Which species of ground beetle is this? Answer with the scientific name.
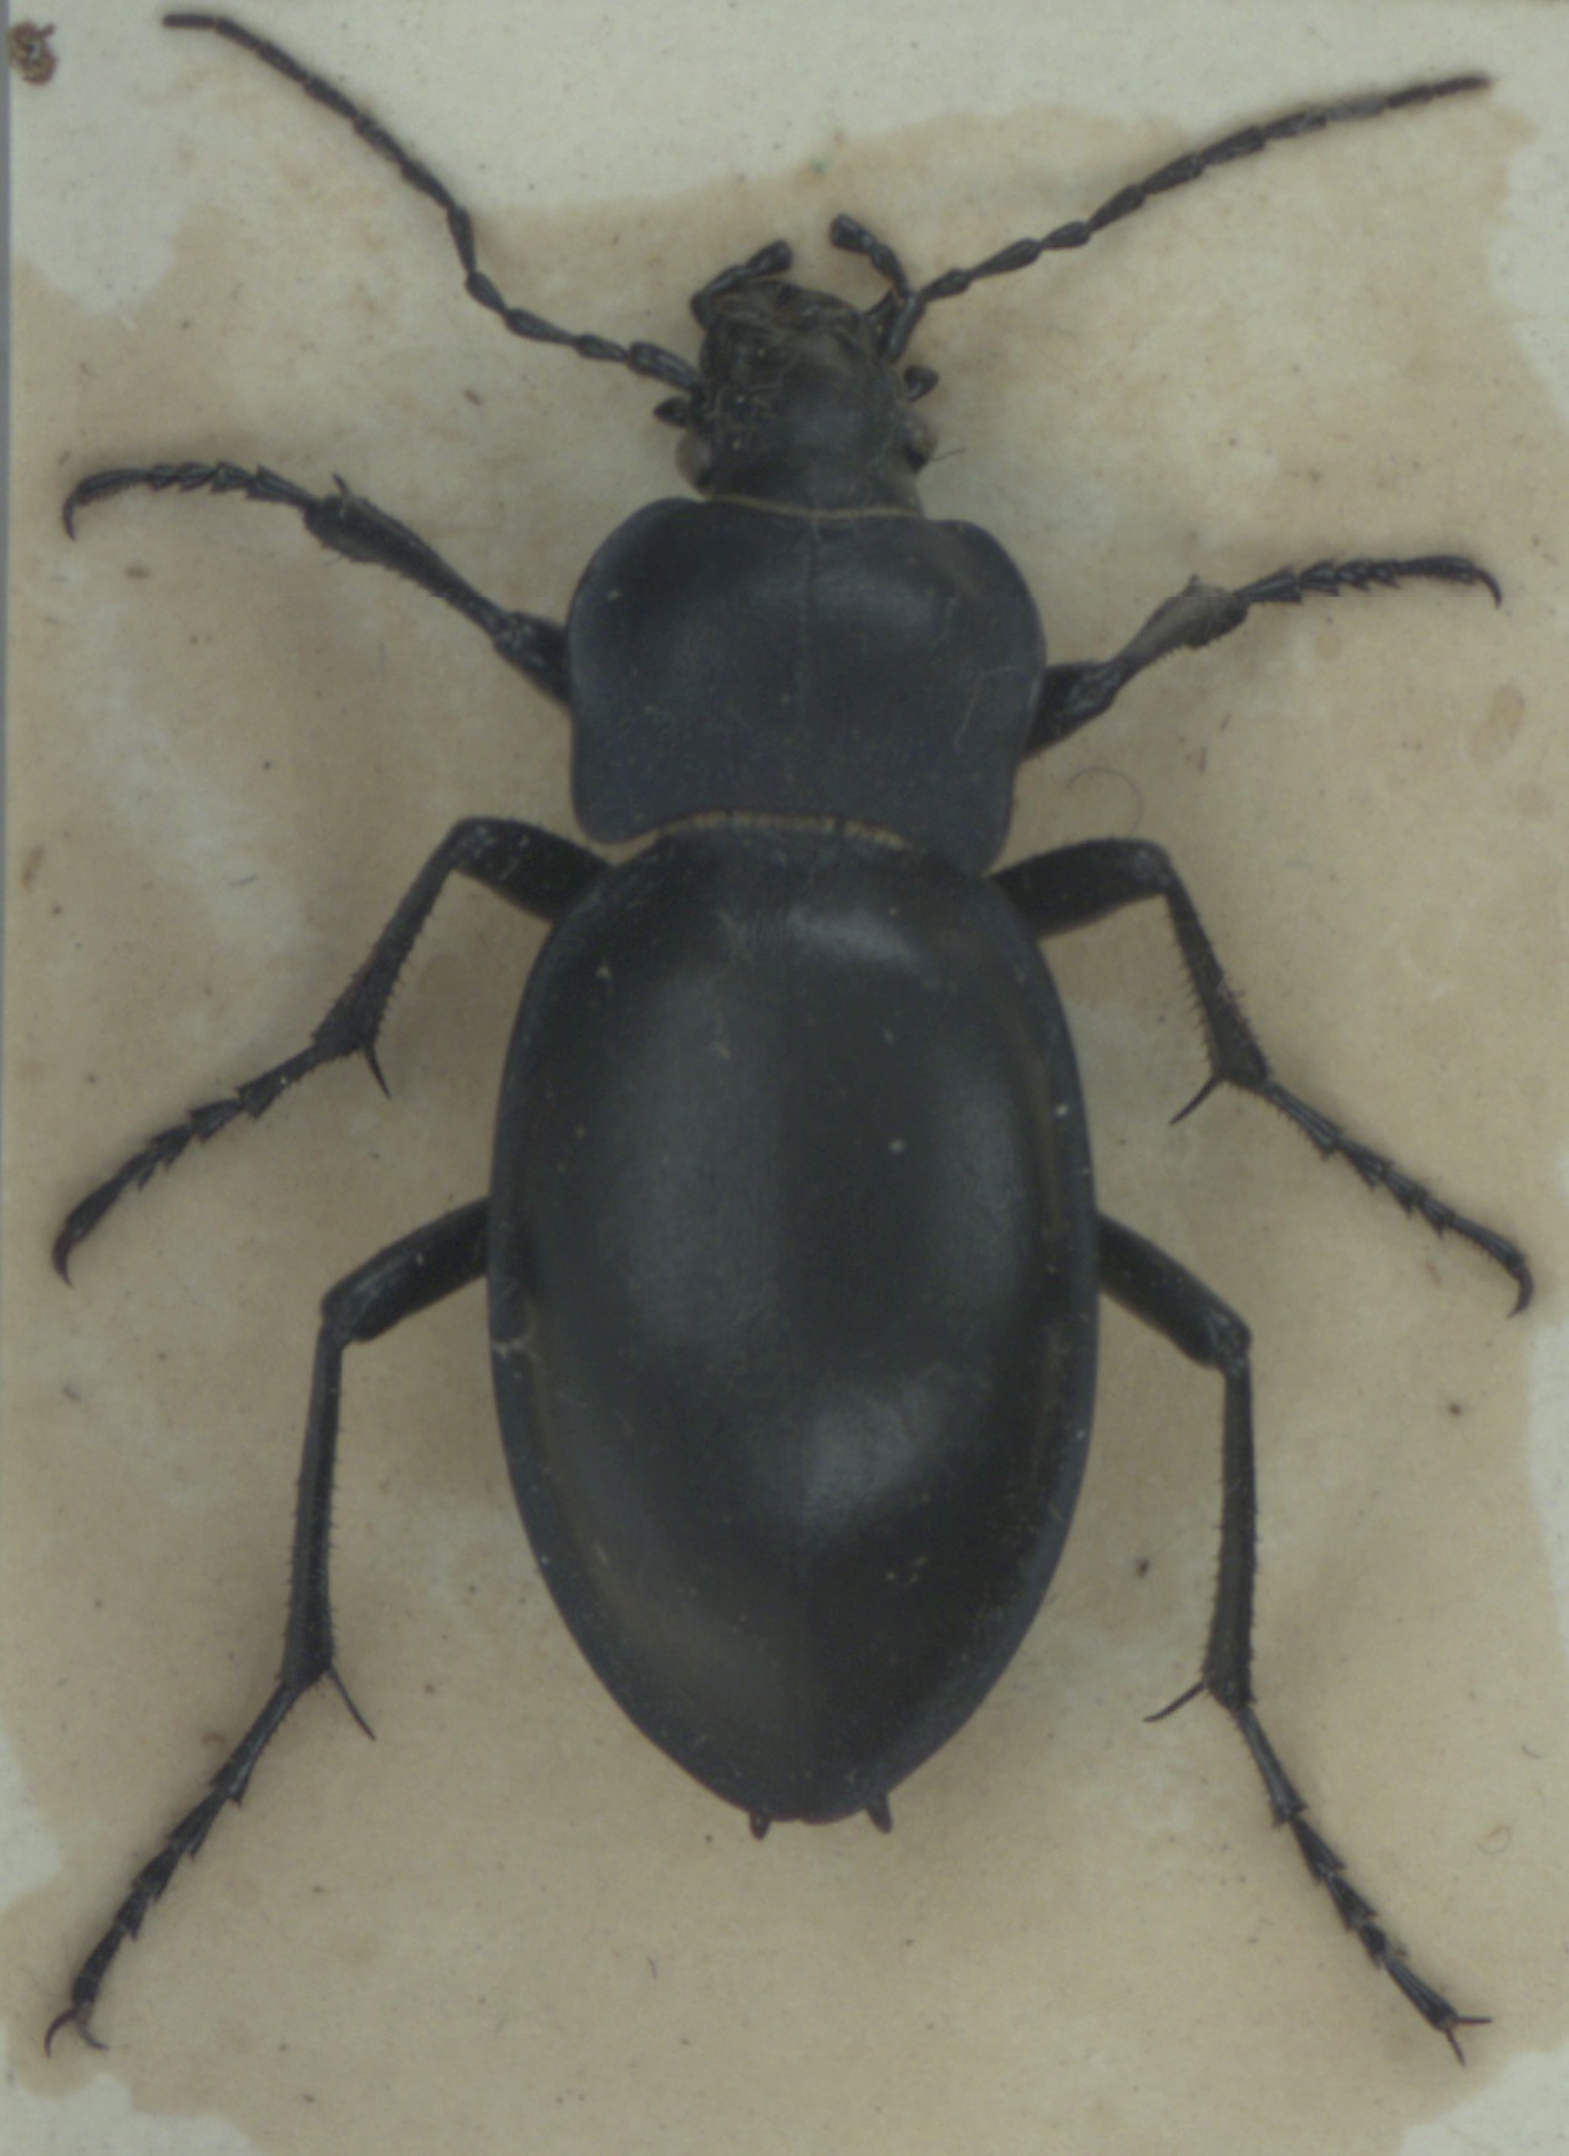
Carabus glabratus
